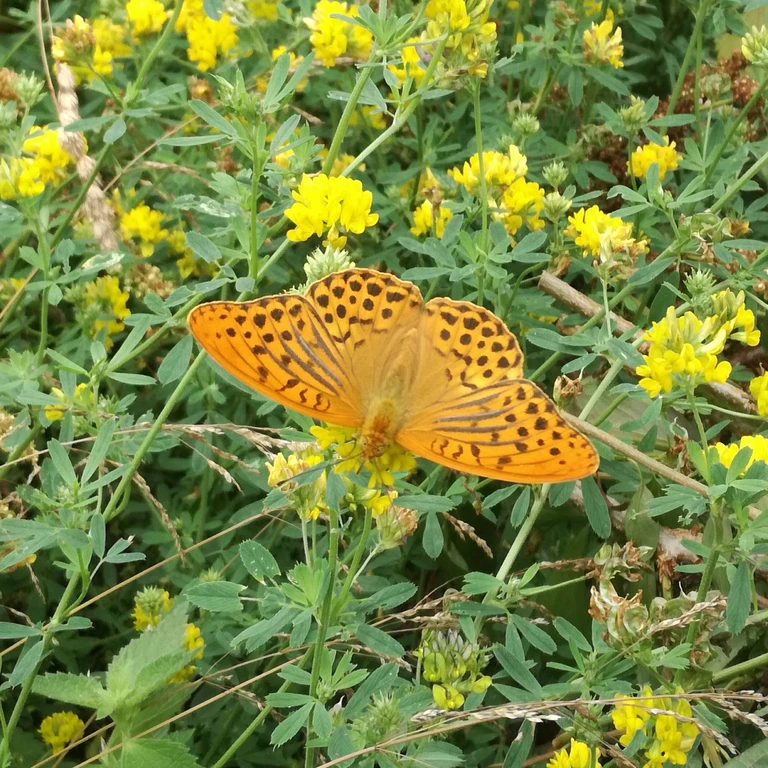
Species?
Argynnis paphia
